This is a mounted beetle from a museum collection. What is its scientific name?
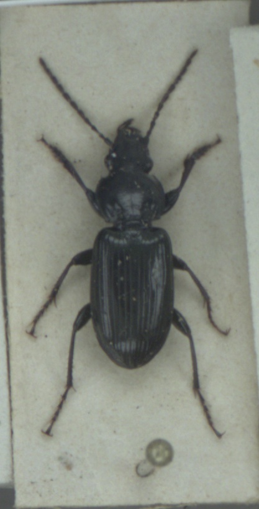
Pterostichus nigrita
